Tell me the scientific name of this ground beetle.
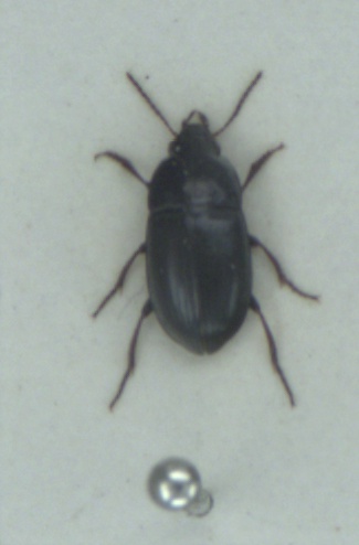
Amara curta
